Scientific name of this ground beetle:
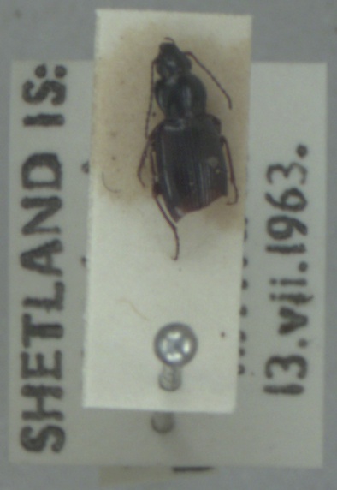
Pterostichus strenuus
